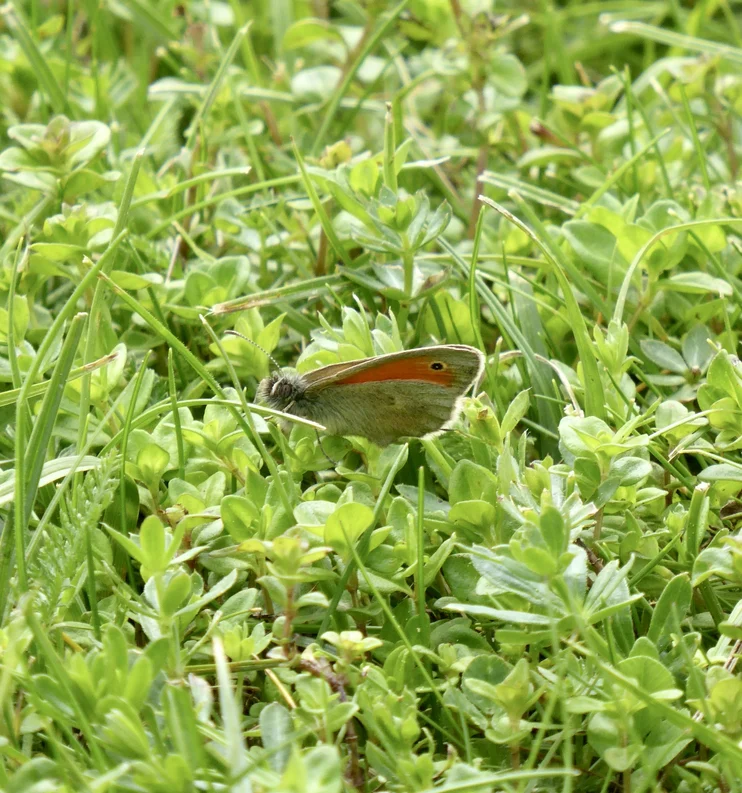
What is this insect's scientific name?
Coenonympha pamphilus
